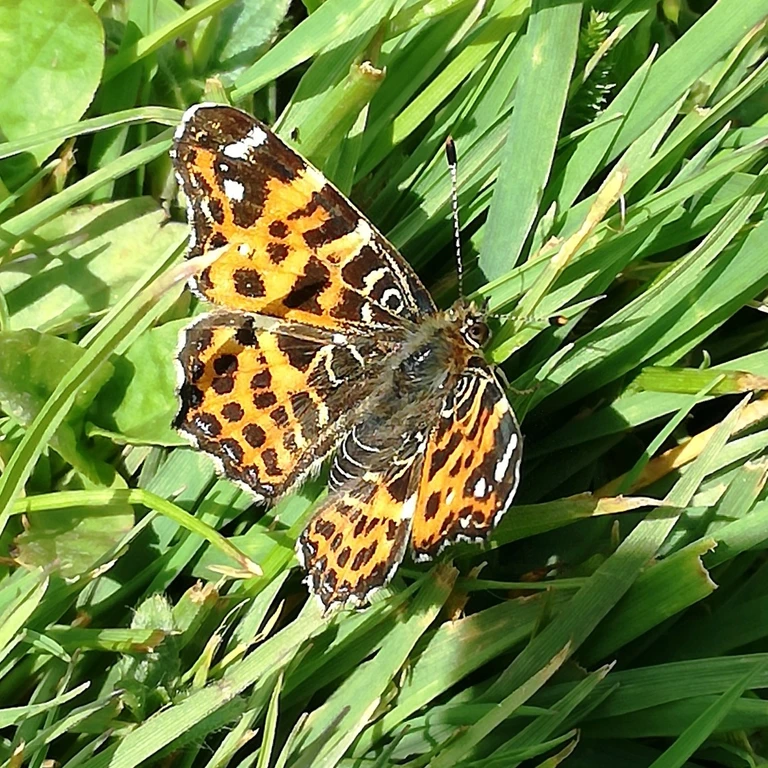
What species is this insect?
Araschnia levana
